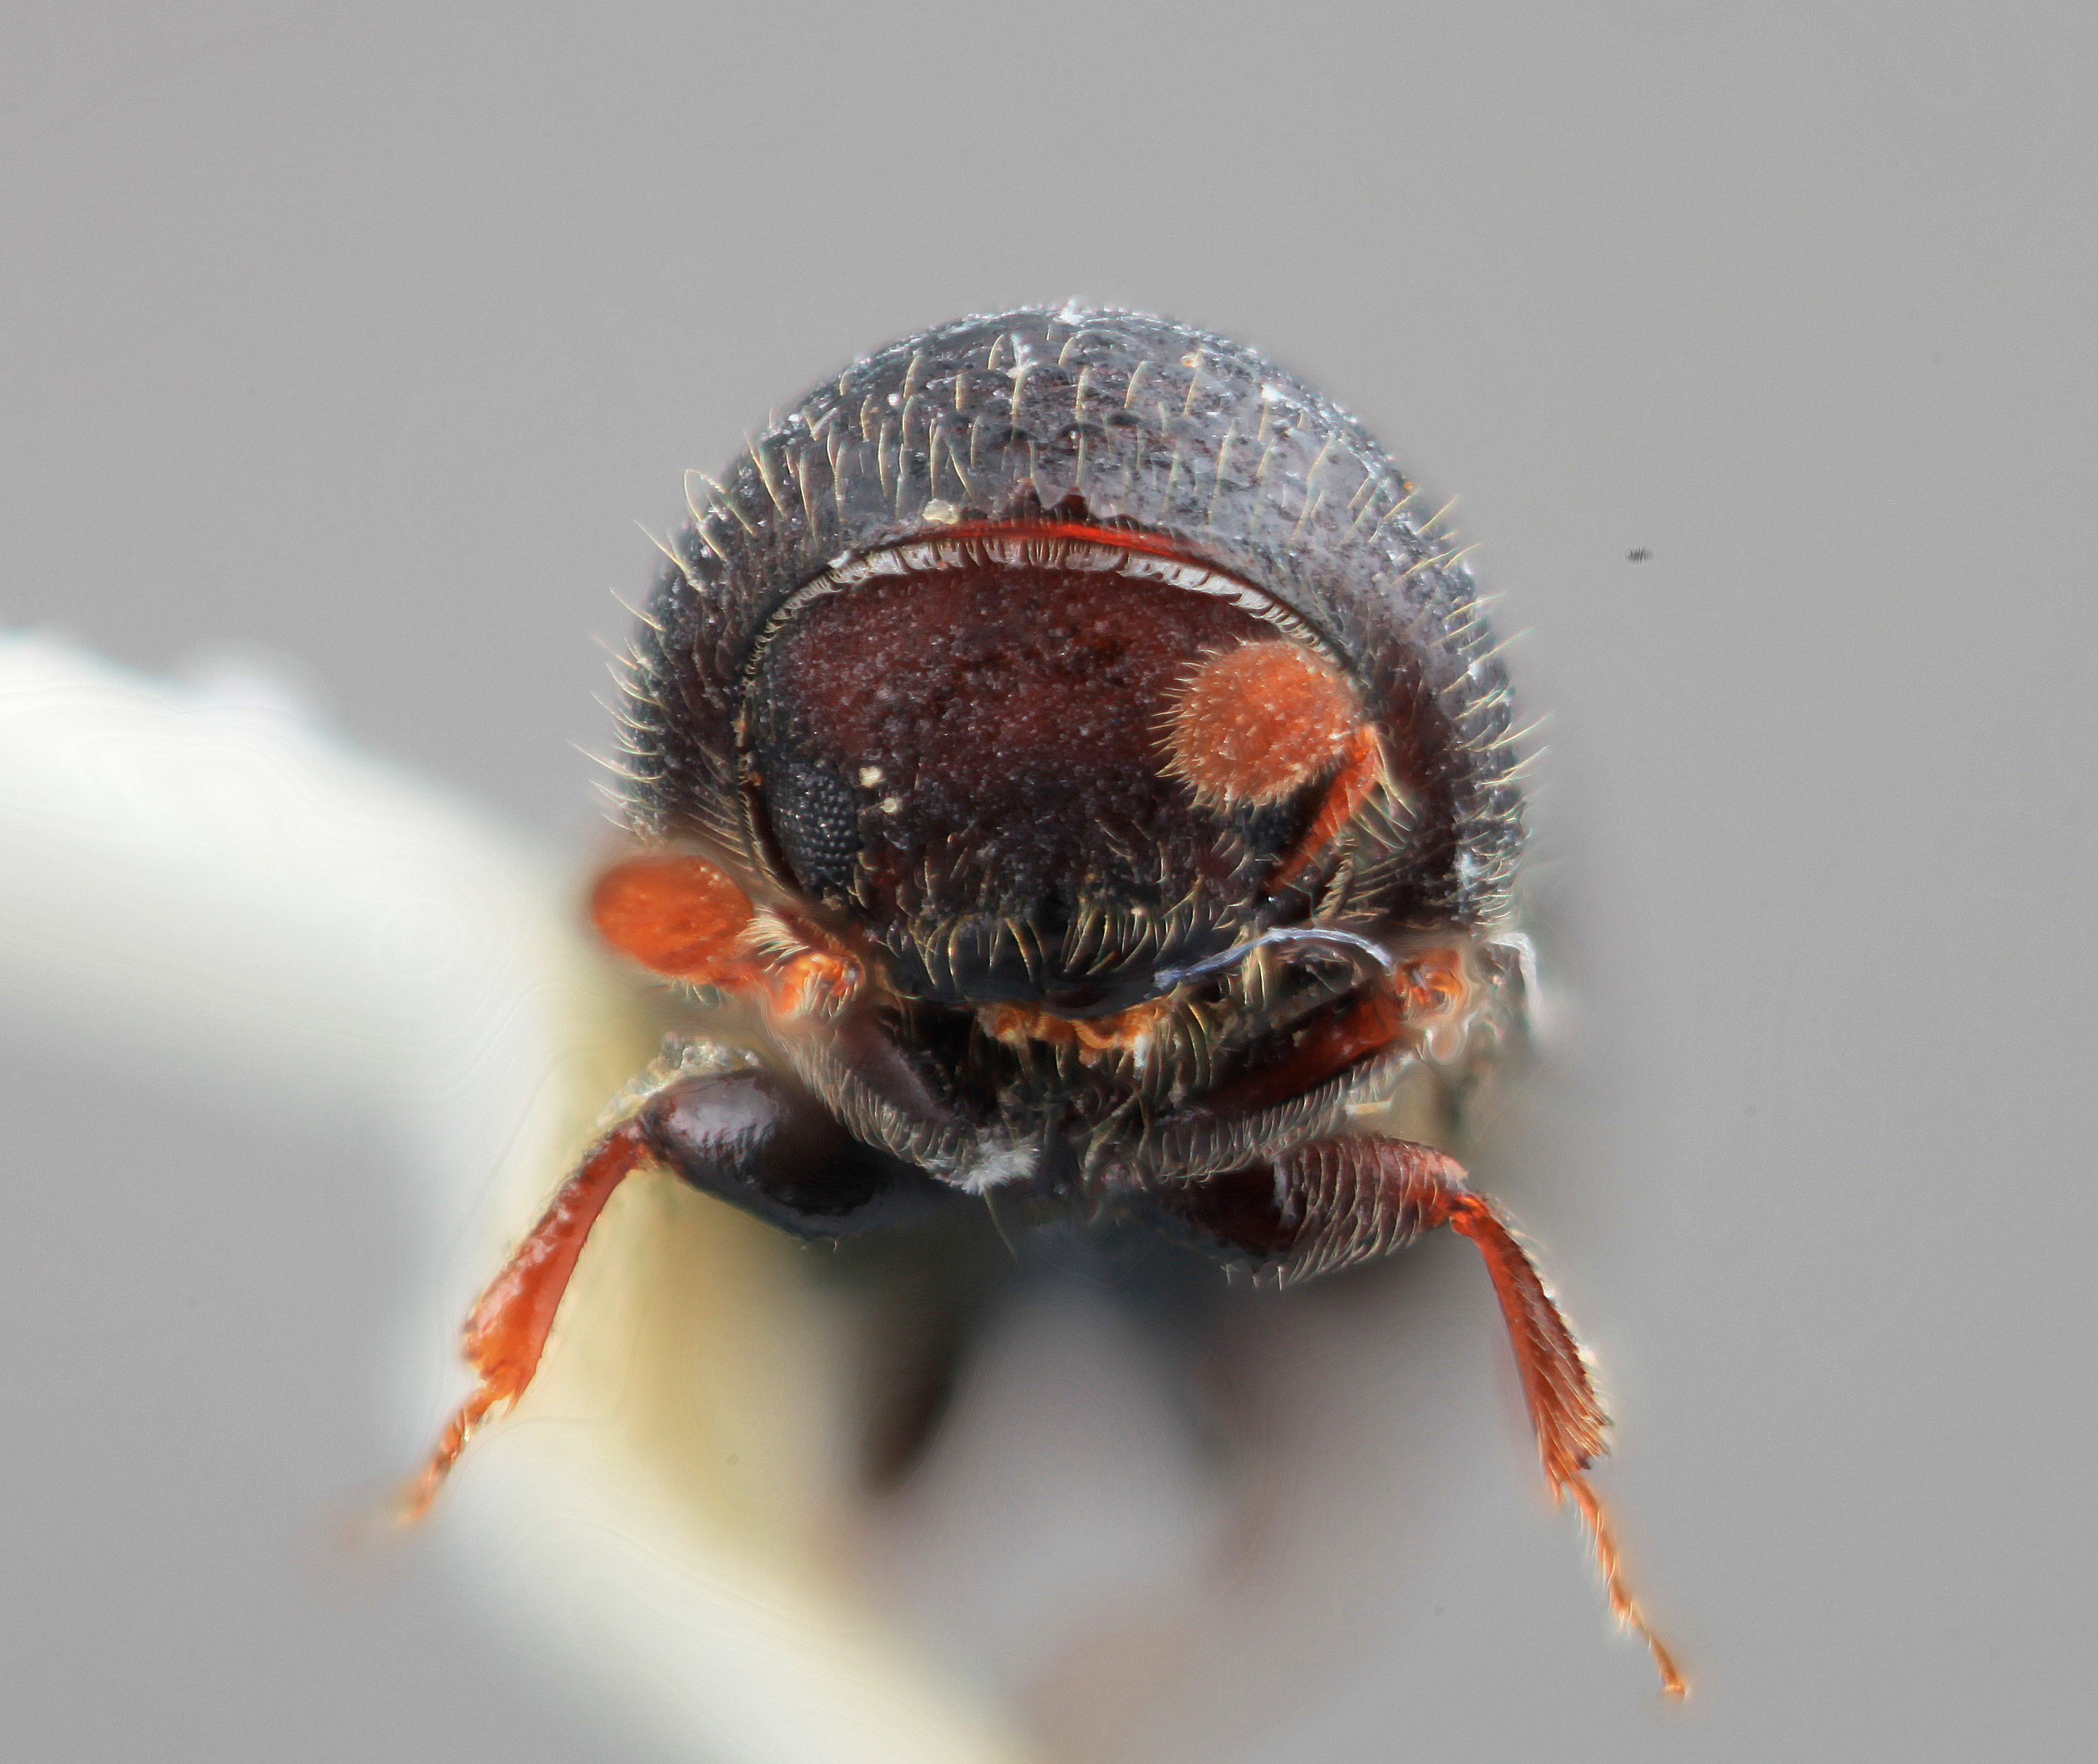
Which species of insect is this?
Corthylus pinguis
